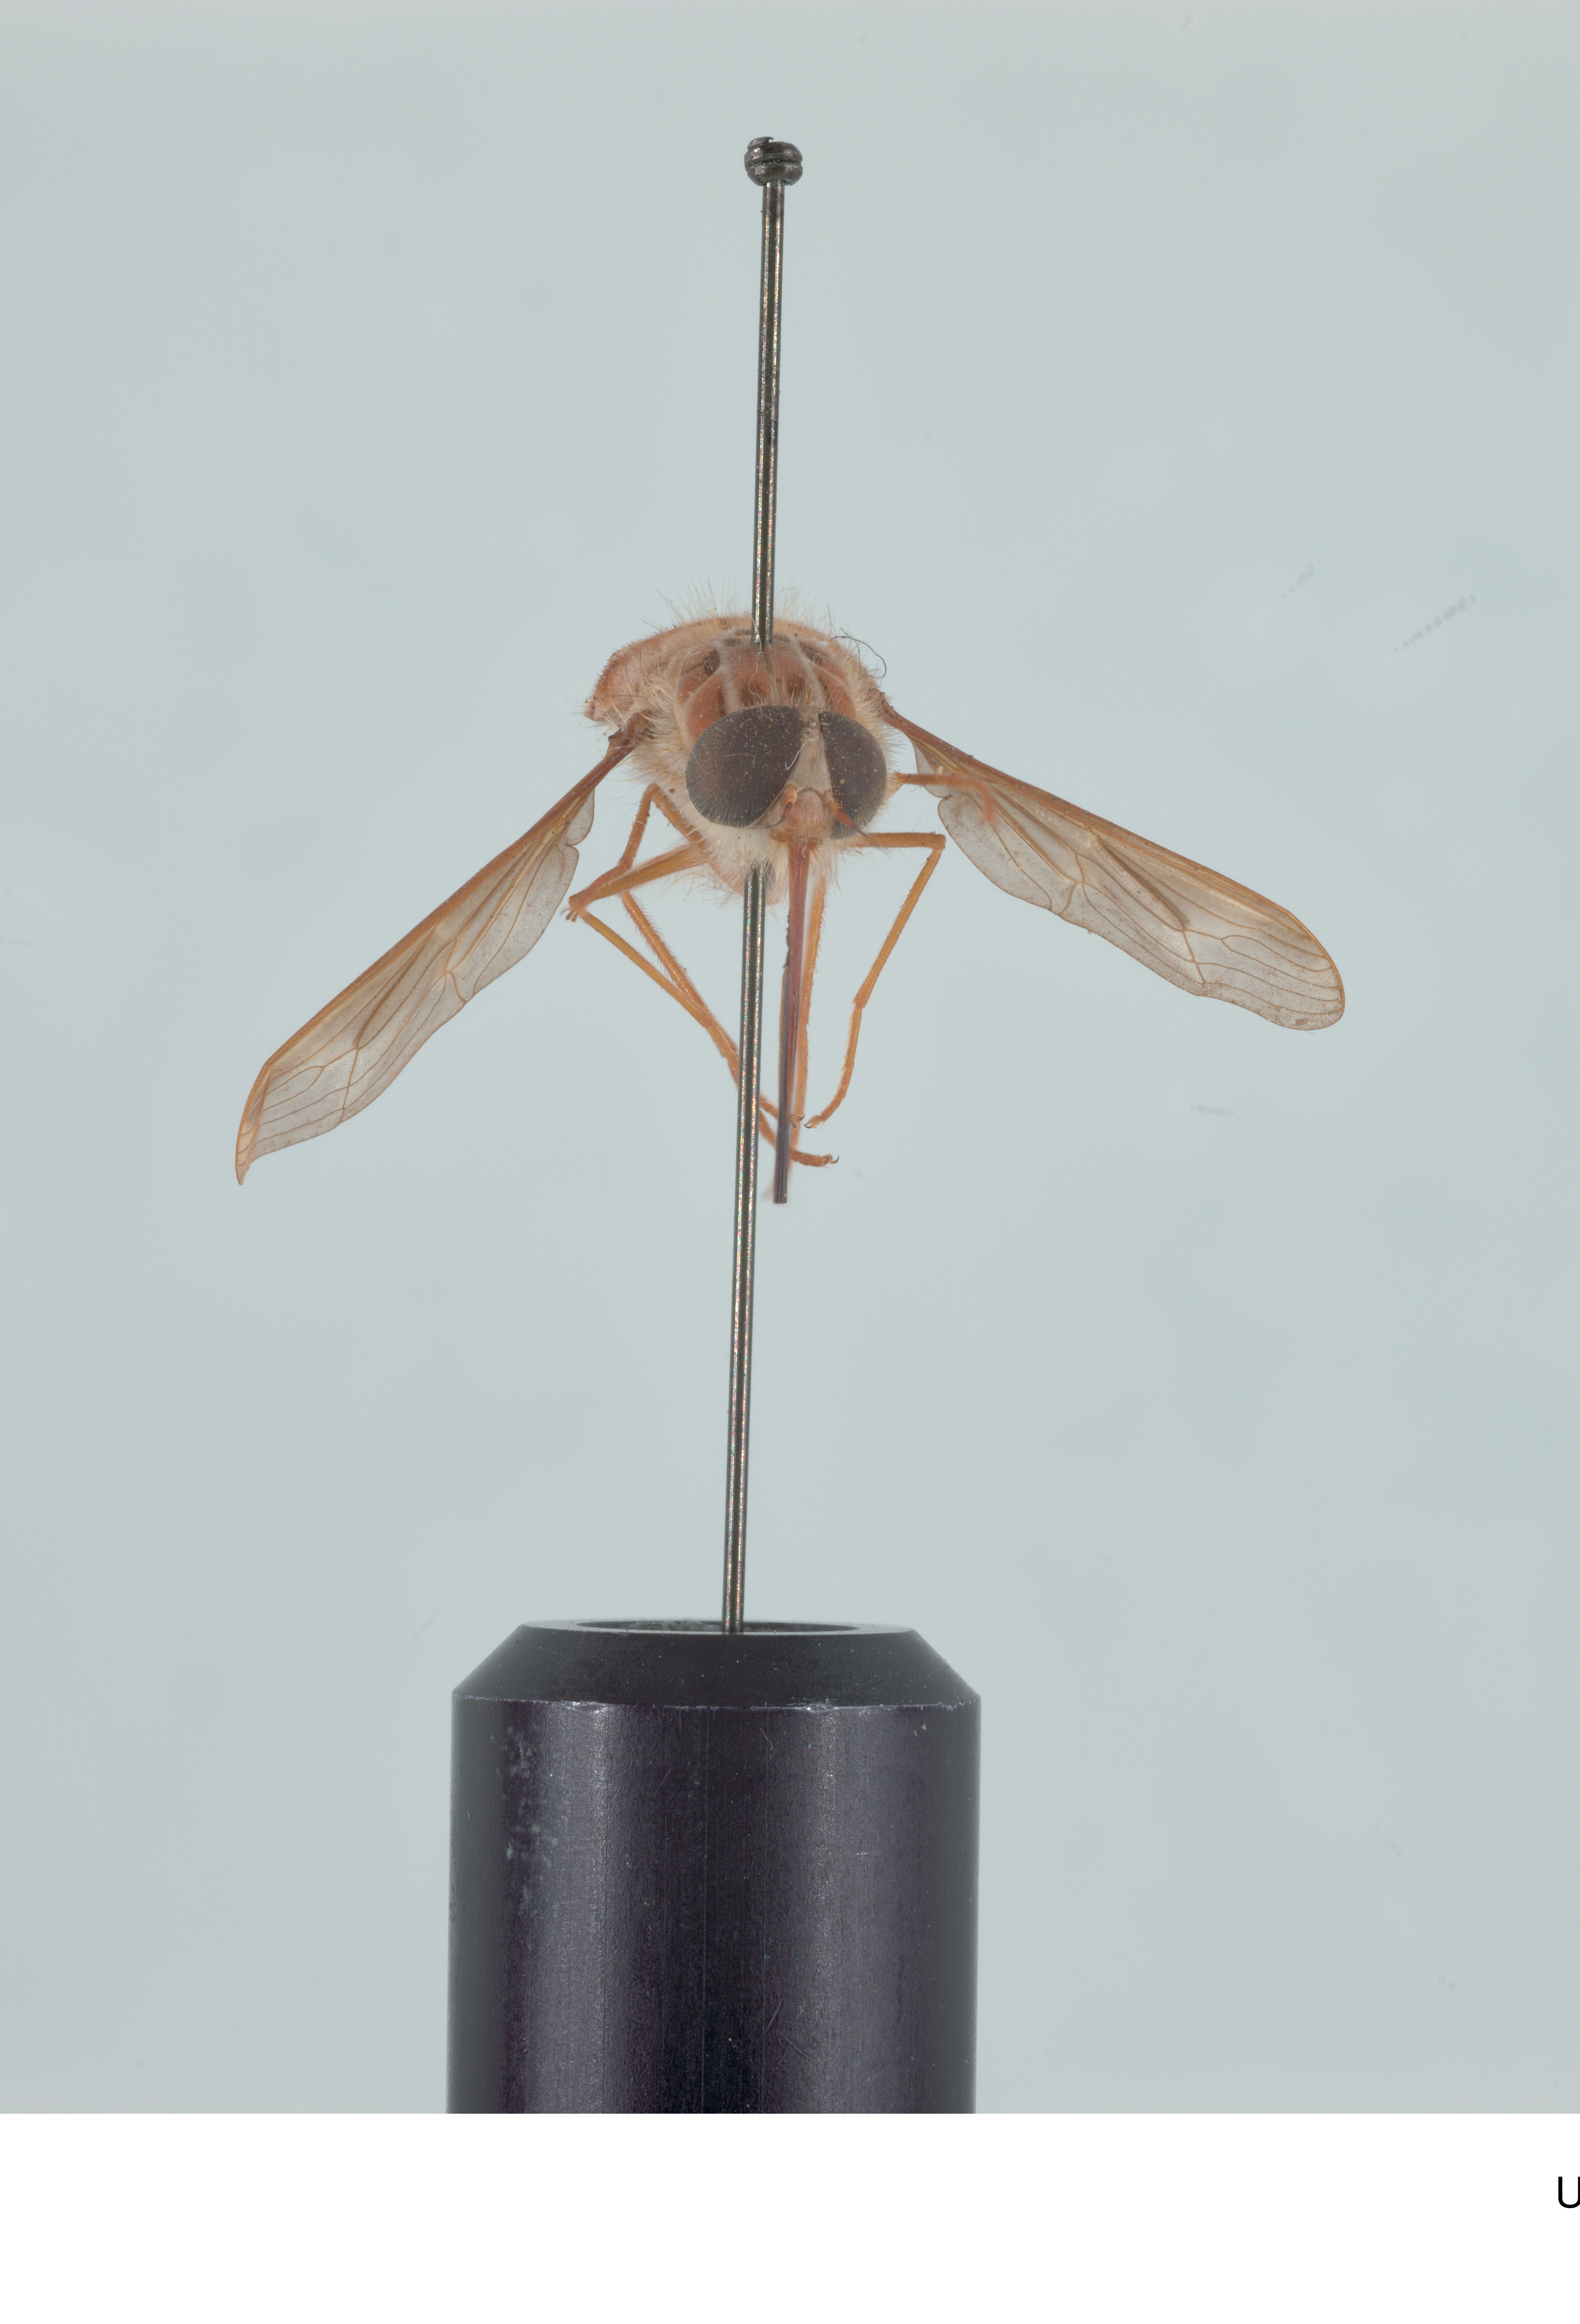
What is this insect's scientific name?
Hirmoneura nubipennis (also Trichophthalma nubipennis)
